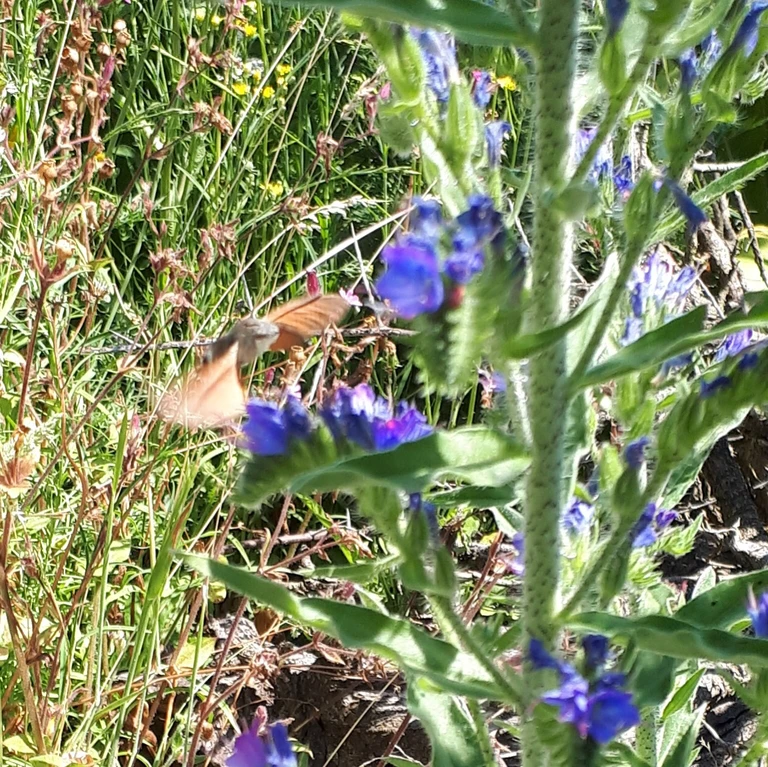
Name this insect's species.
Macroglossum stellatarum
